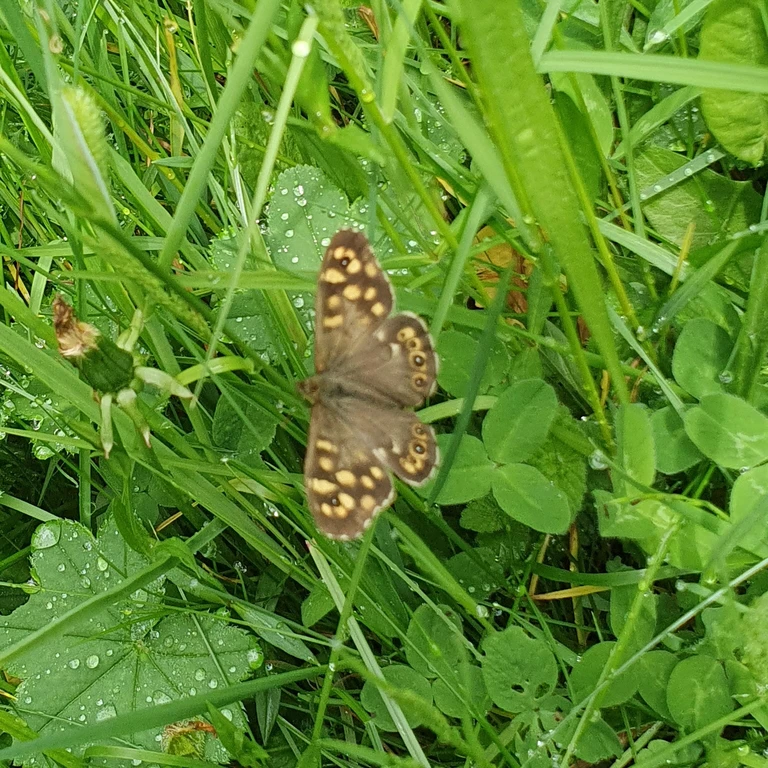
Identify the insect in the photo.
Pararge aegeria
